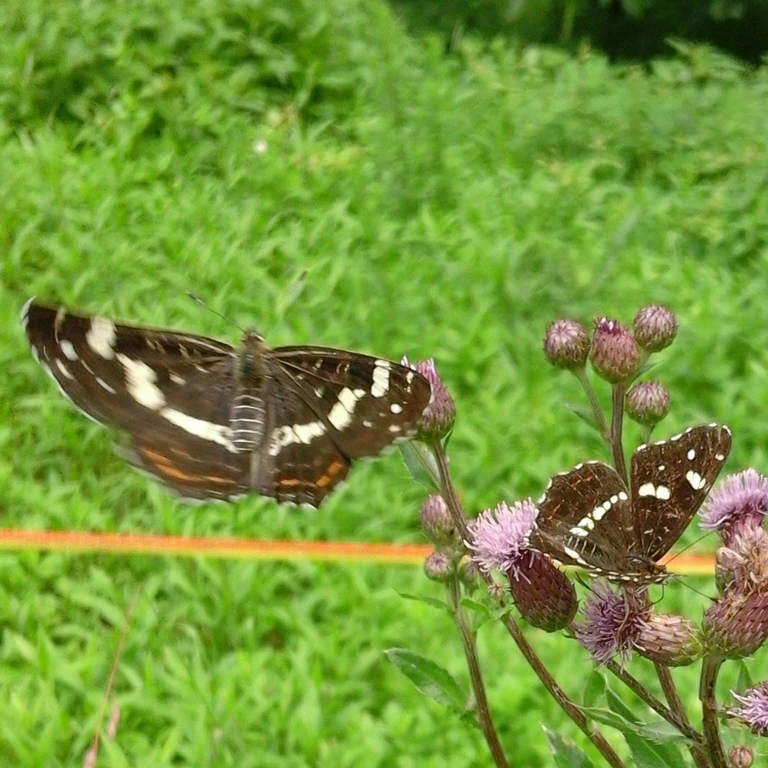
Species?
Araschnia levana
